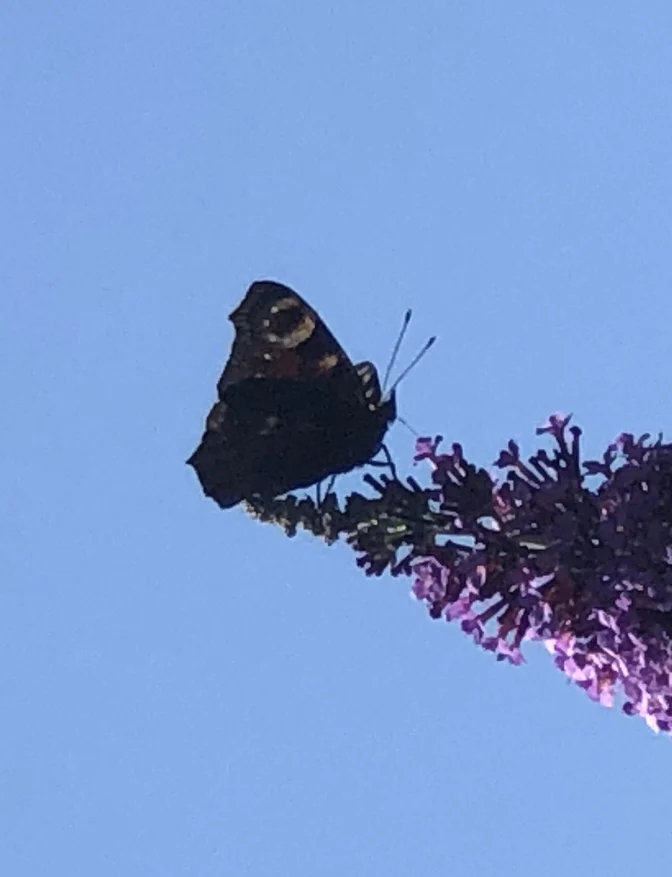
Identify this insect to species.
Aglais io
